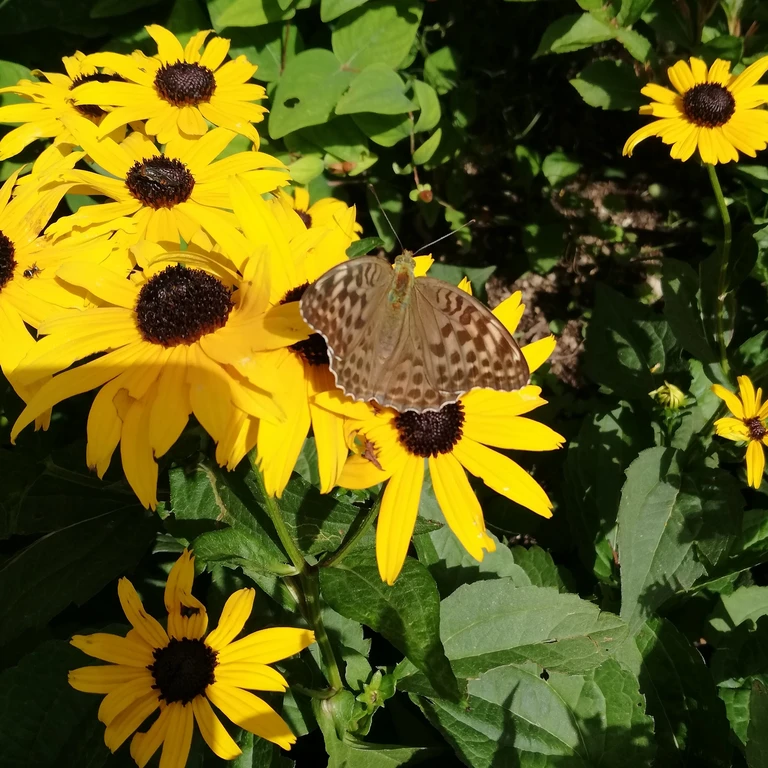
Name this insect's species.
Argynnis paphia
